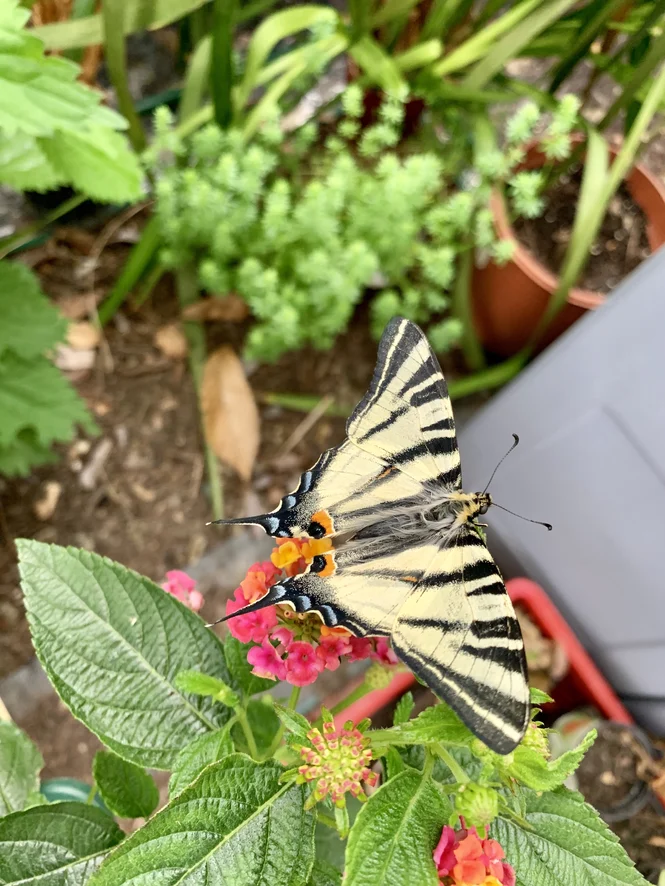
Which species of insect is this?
Iphiclides podalirius
